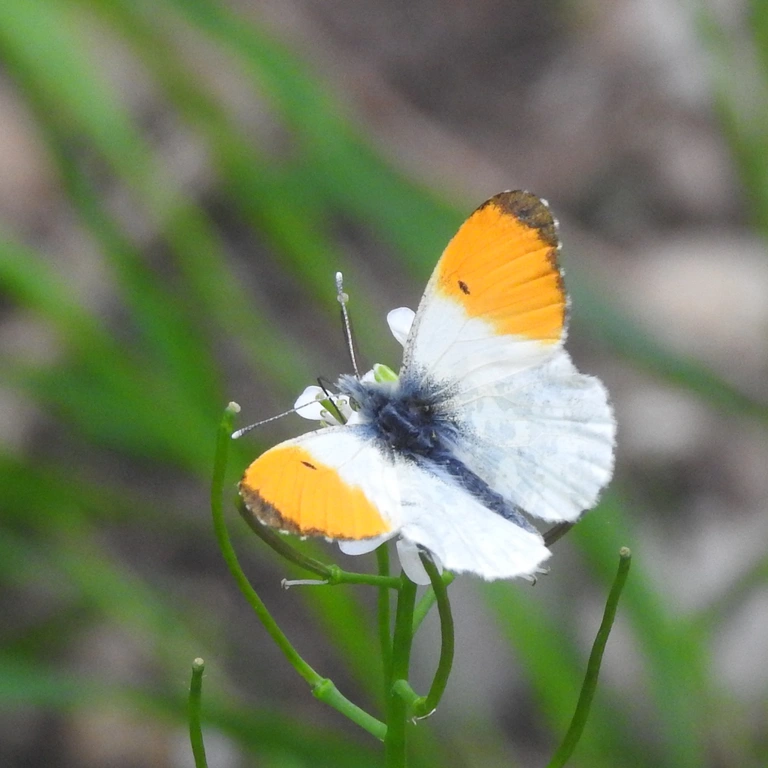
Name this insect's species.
Anthocharis cardamines
